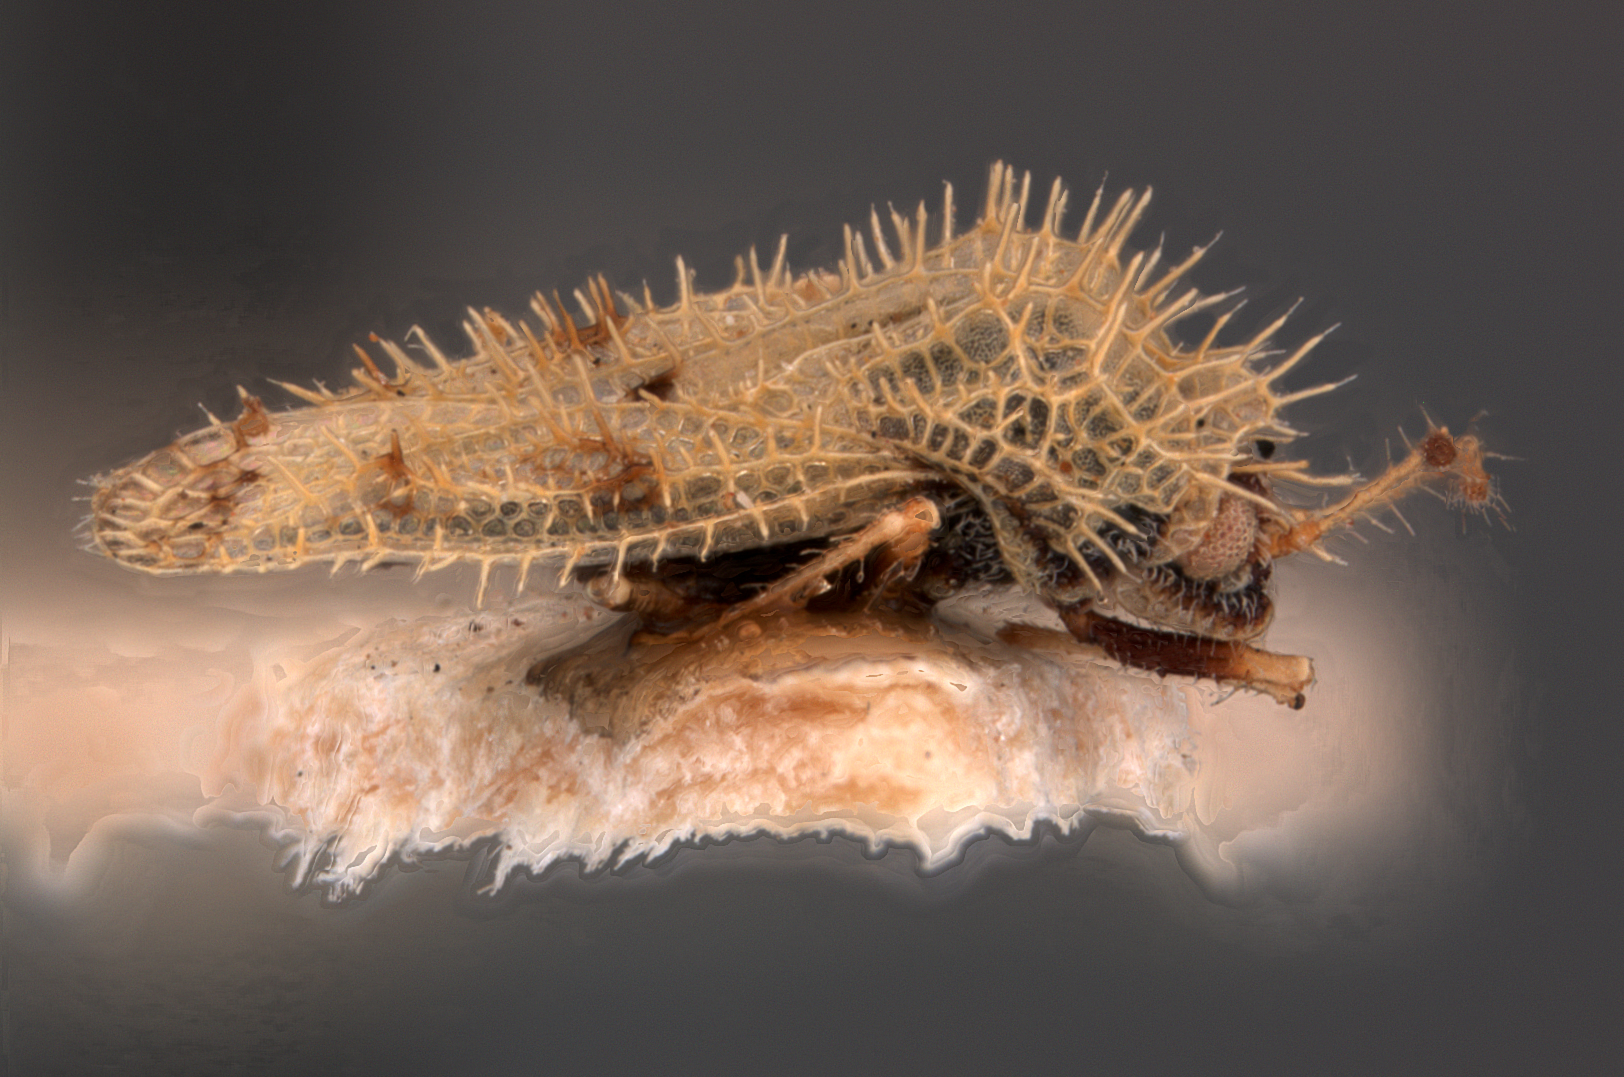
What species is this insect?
Urentius abutilinus
